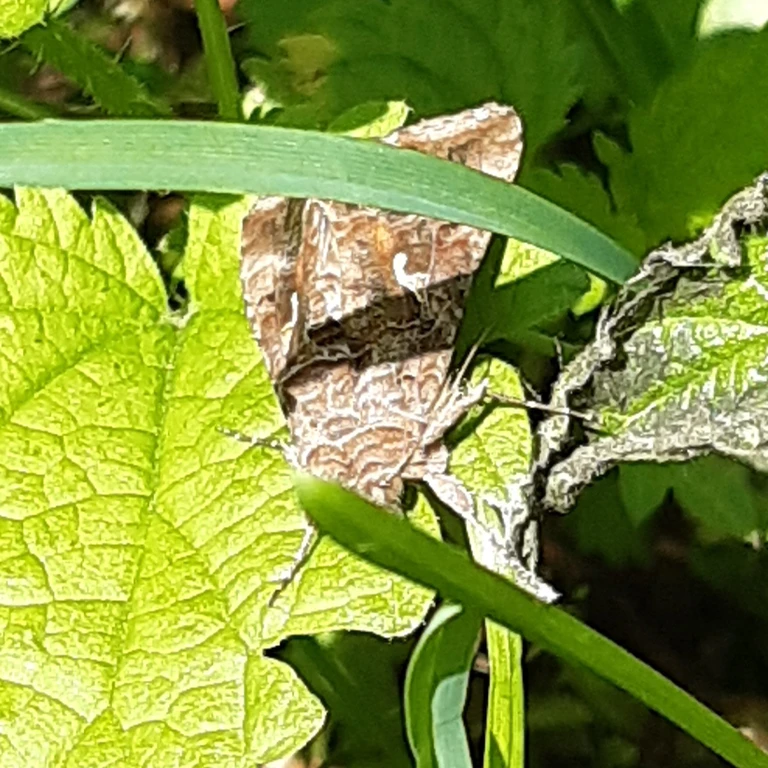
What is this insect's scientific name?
Autographa gamma
